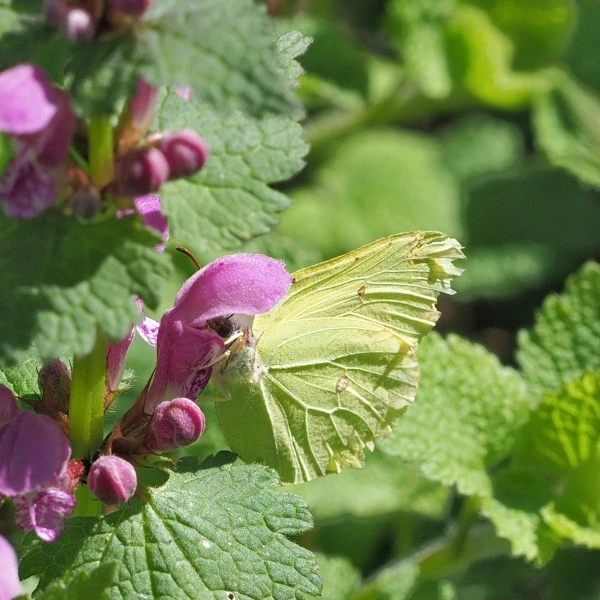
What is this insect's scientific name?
Gonepteryx rhamni
